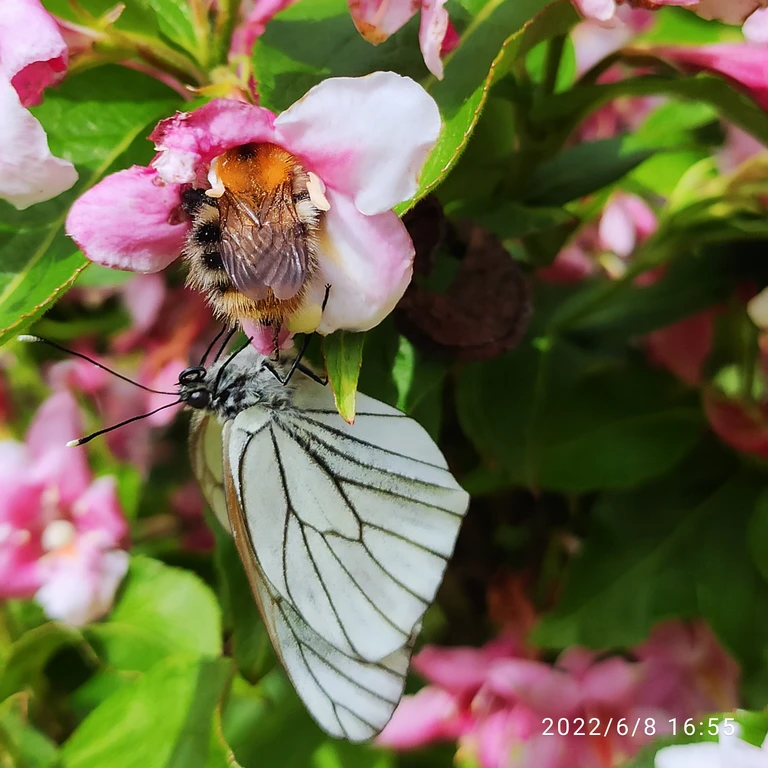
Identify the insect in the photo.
Aporia crataegi
